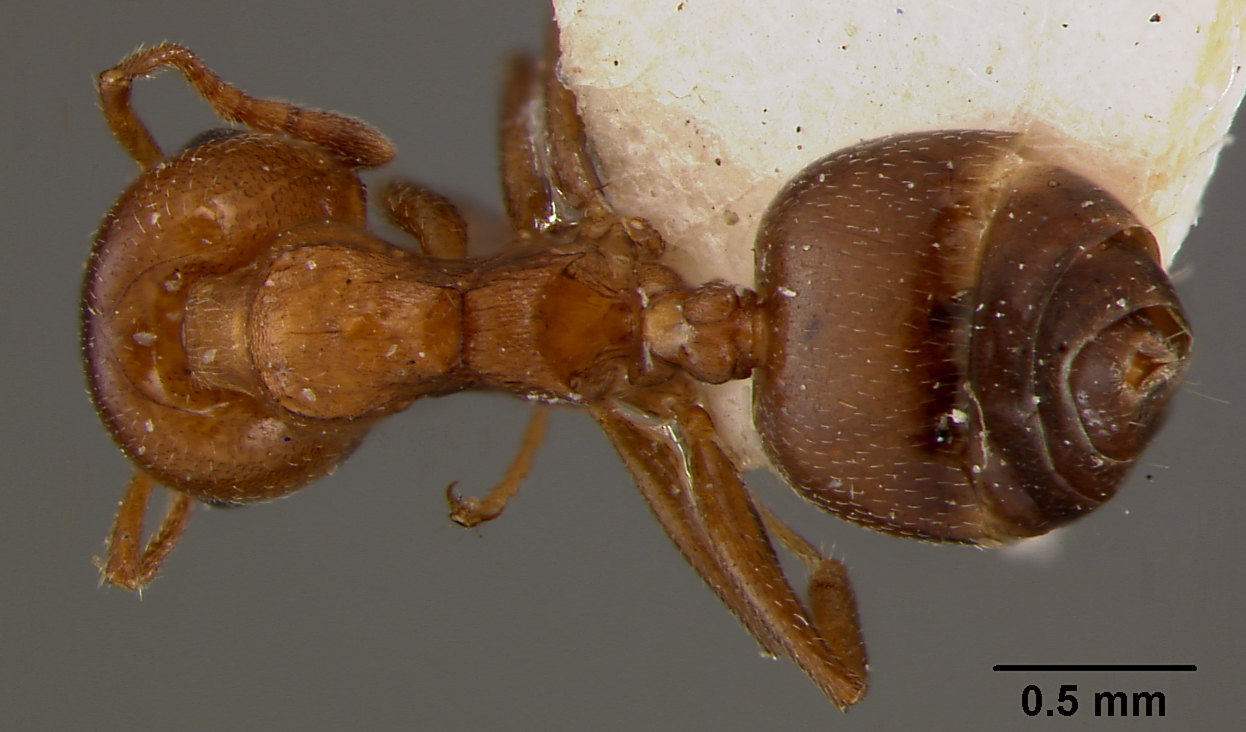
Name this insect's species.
Crematogaster scrutans
